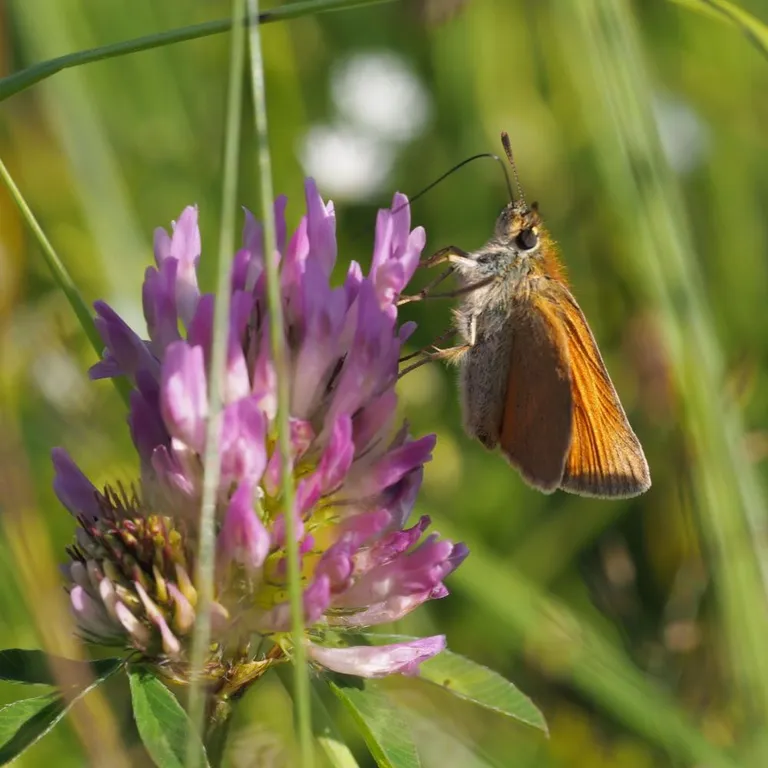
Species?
Thymelicus sylvestris
